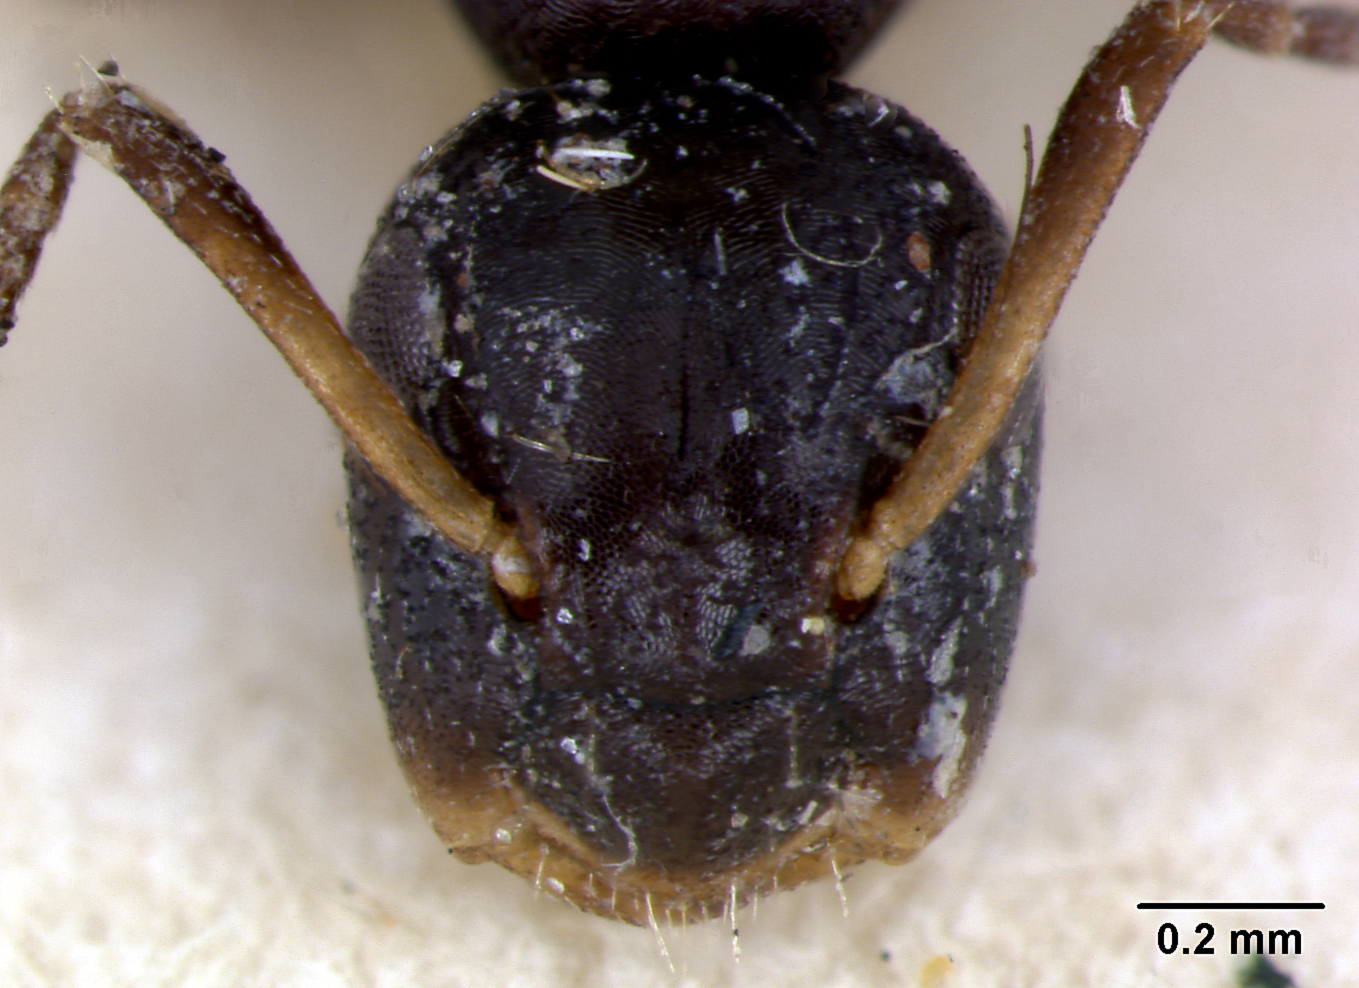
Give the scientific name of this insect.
Camponotus sanguinifrons
